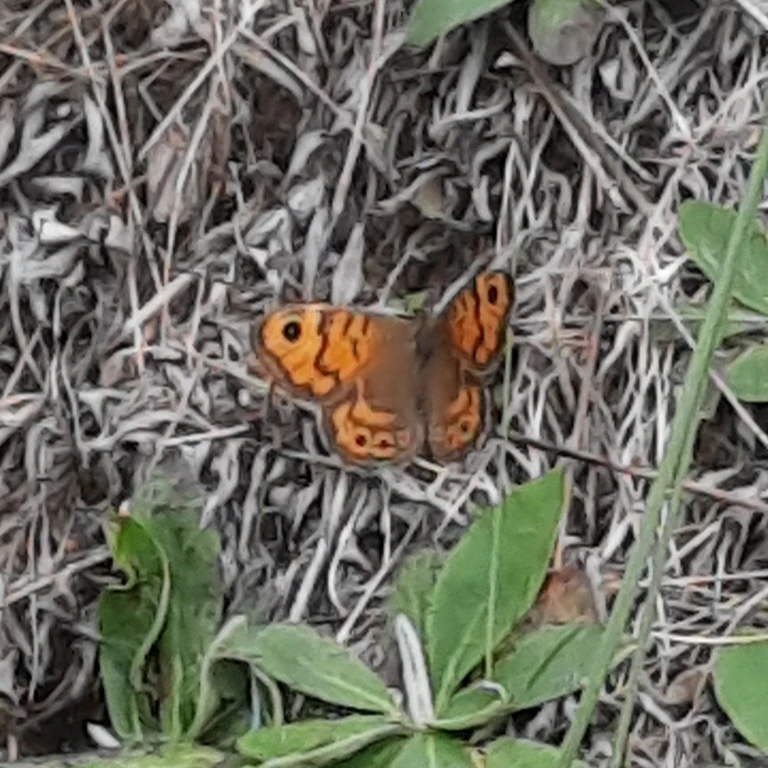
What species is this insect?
Lasiommata megera (also Pararge megera)
